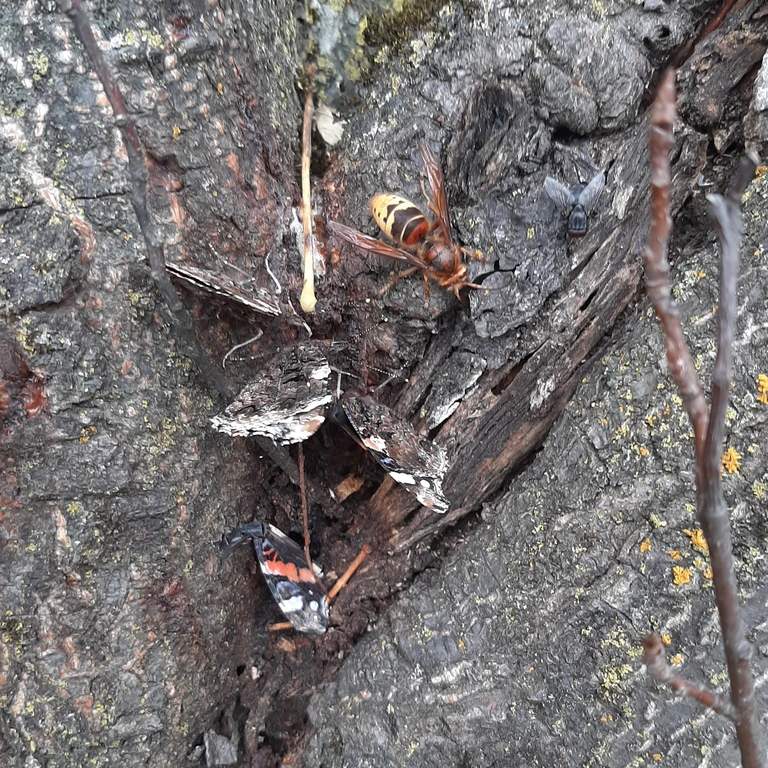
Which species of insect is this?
Vanessa atalanta
